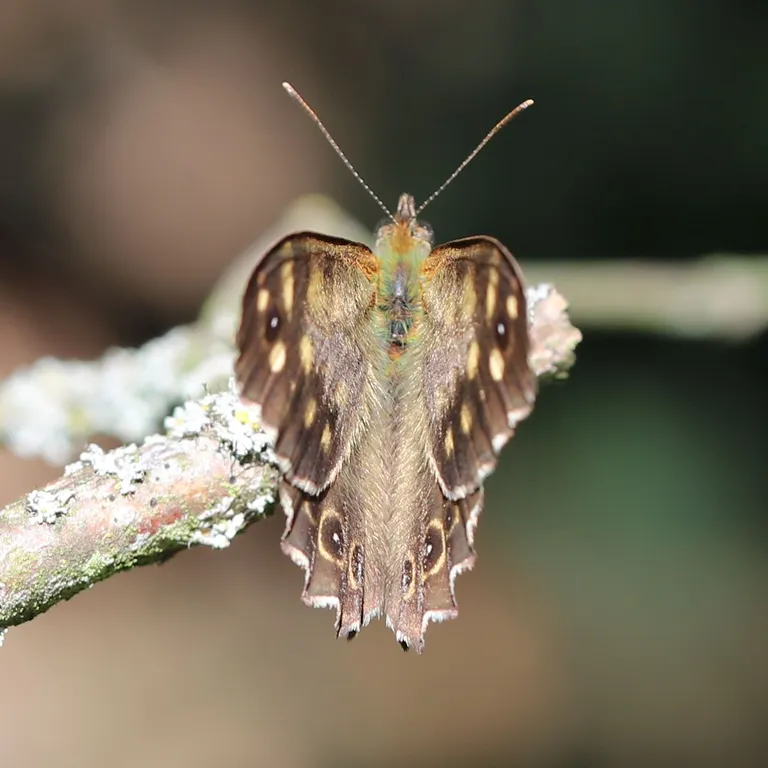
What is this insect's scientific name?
Pararge aegeria
